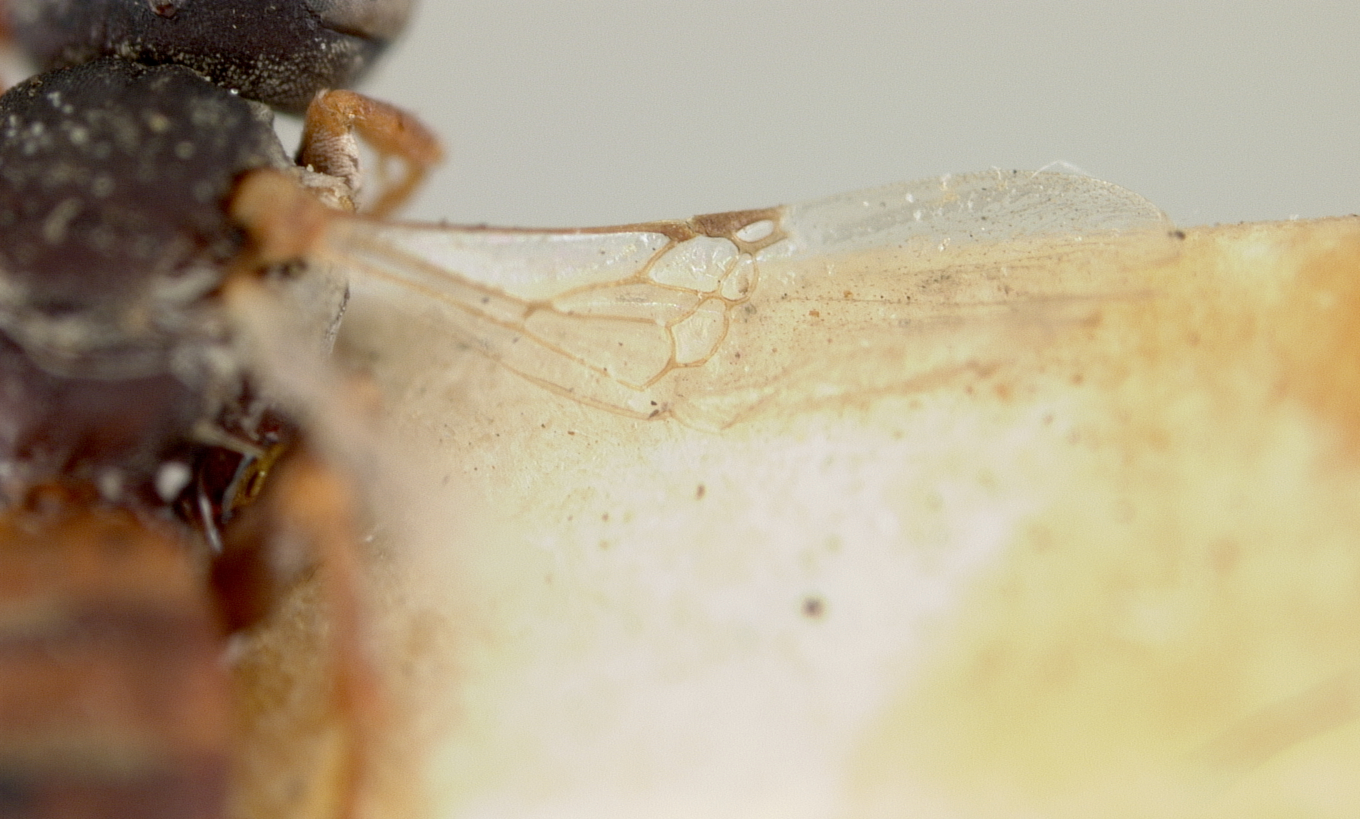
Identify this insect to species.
Neolarra pruinosa
